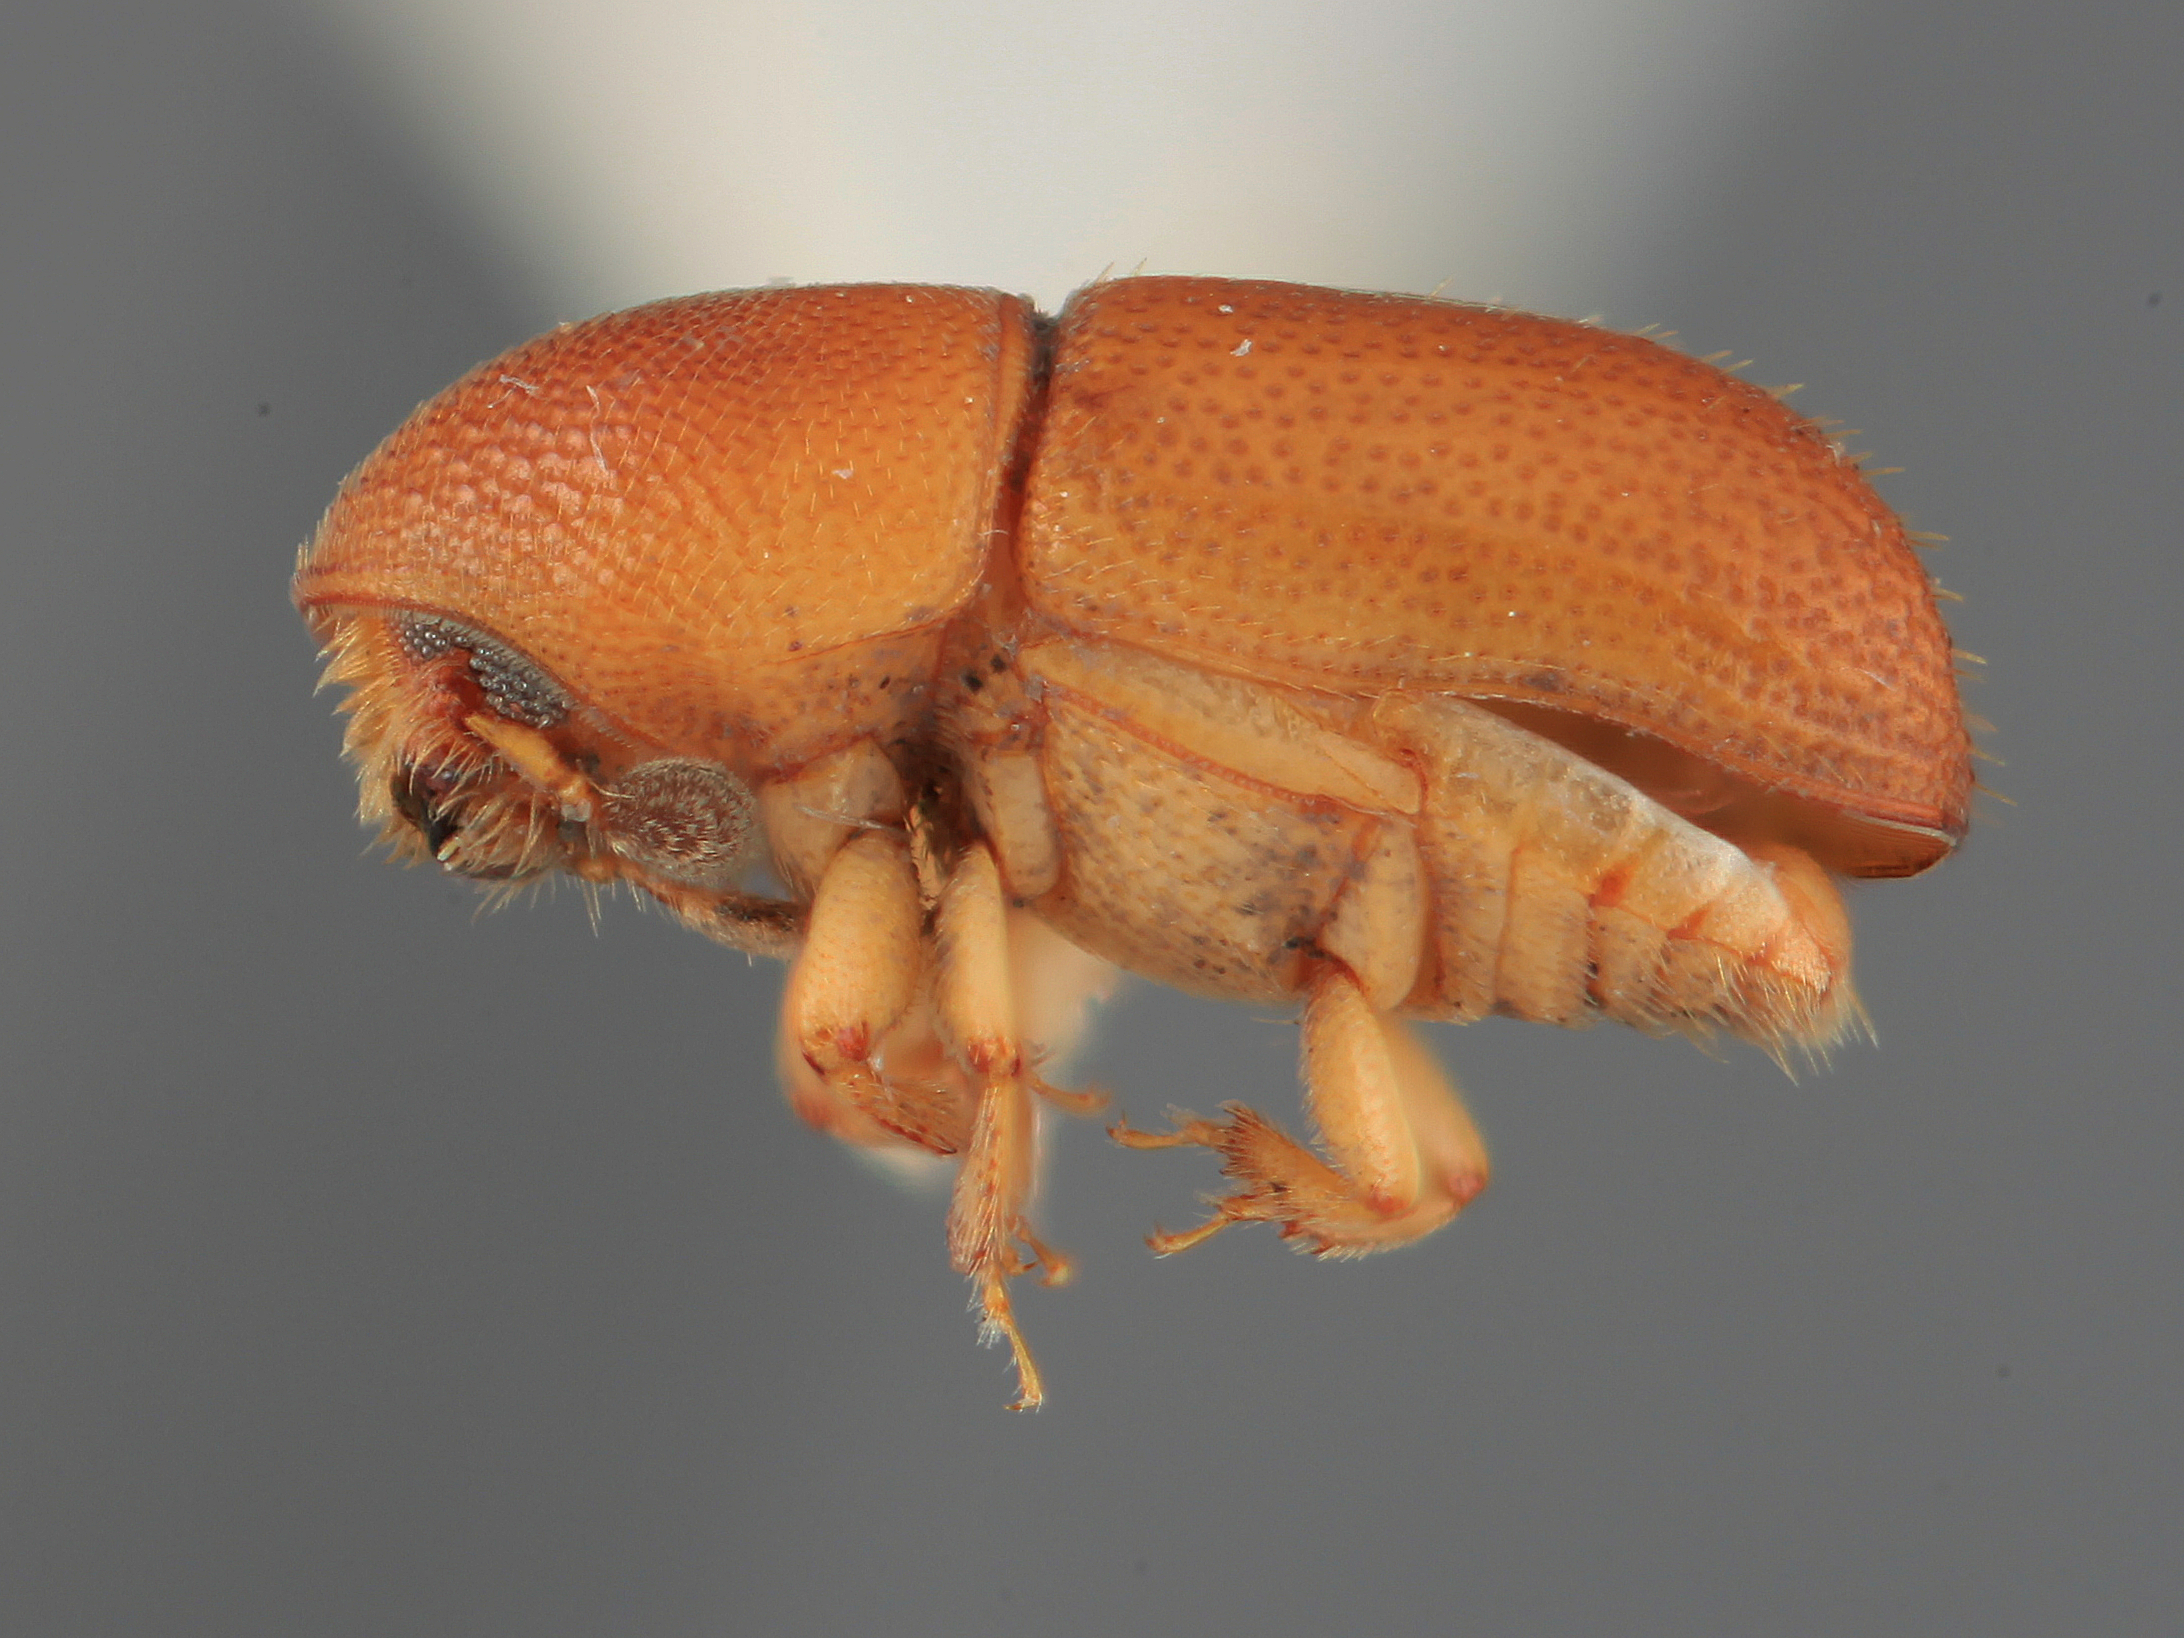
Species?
Araptus conditus
